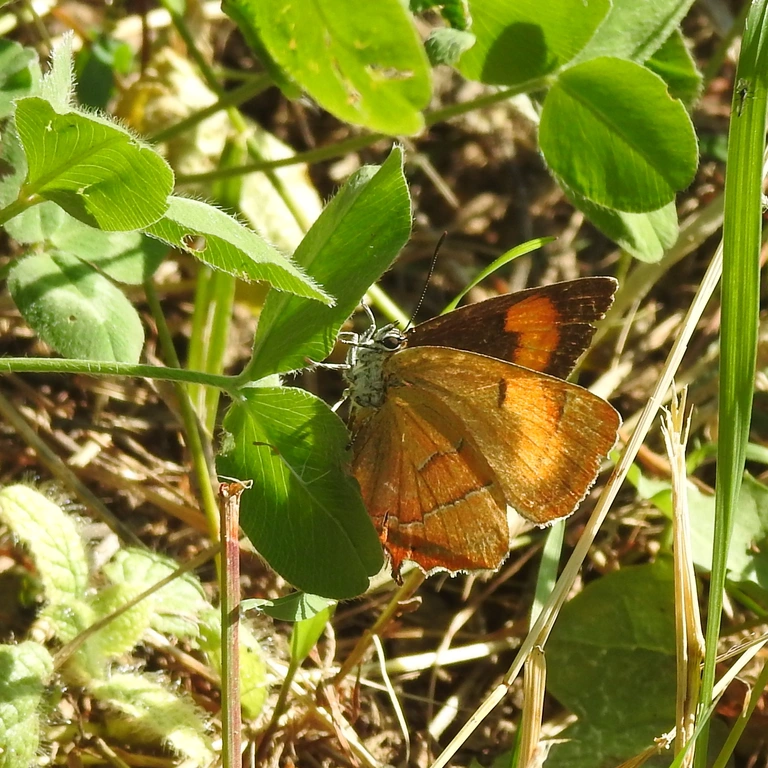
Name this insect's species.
Thecla betulae
